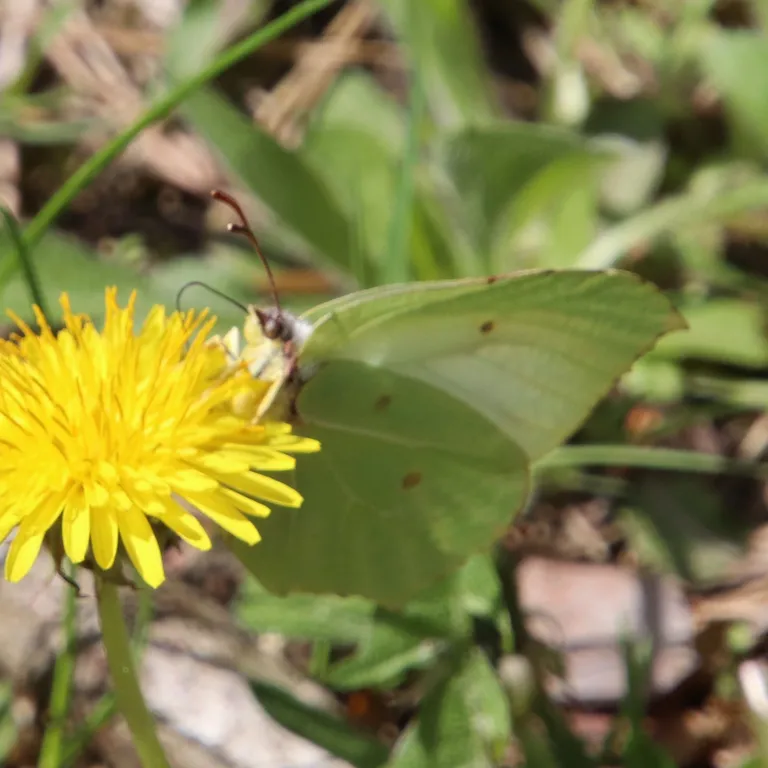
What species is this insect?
Gonepteryx rhamni
